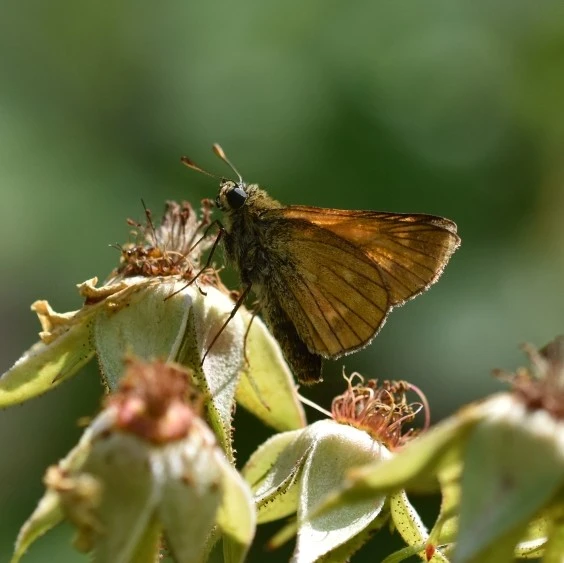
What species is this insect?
Ochlodes sylvanus (also Ochlodes venata)
